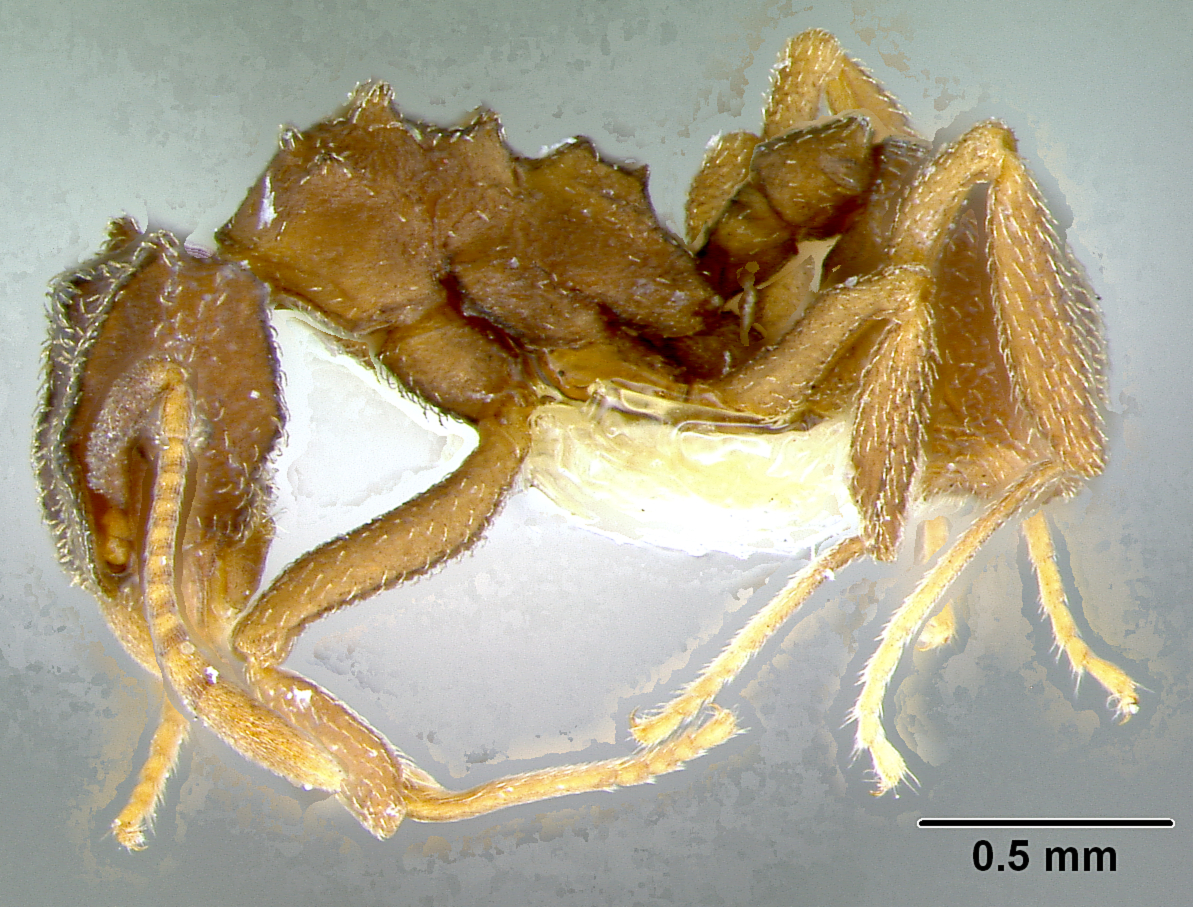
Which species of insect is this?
Cyphomyrmex bicarinatus
